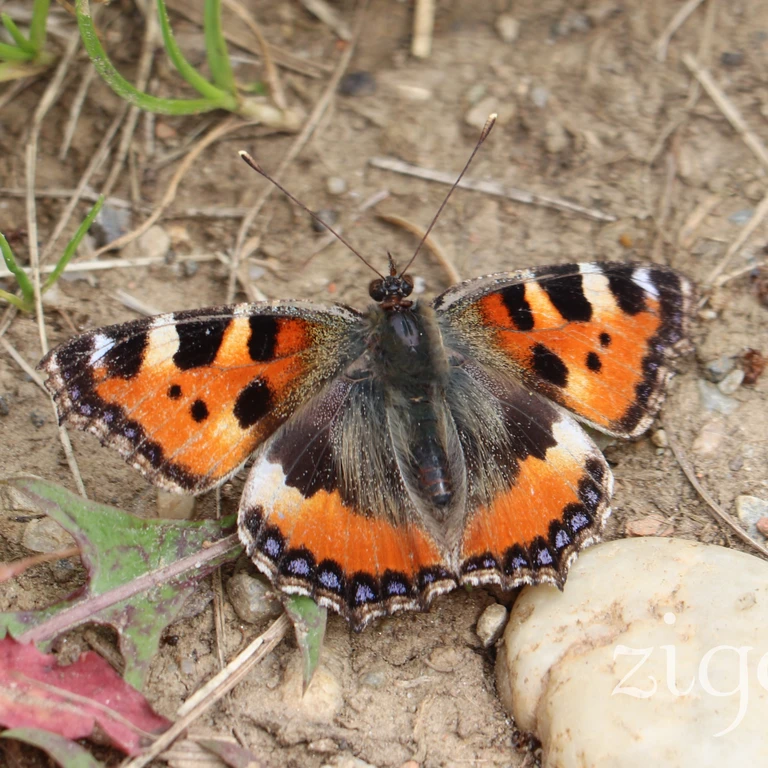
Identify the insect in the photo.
Aglais urticae
